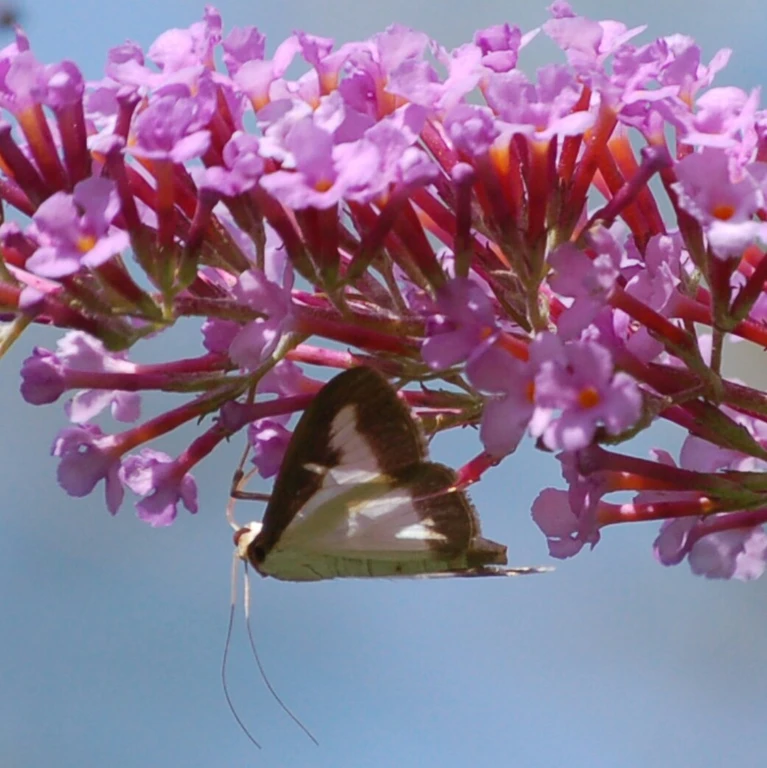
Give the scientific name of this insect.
Cydalima perspectalis
